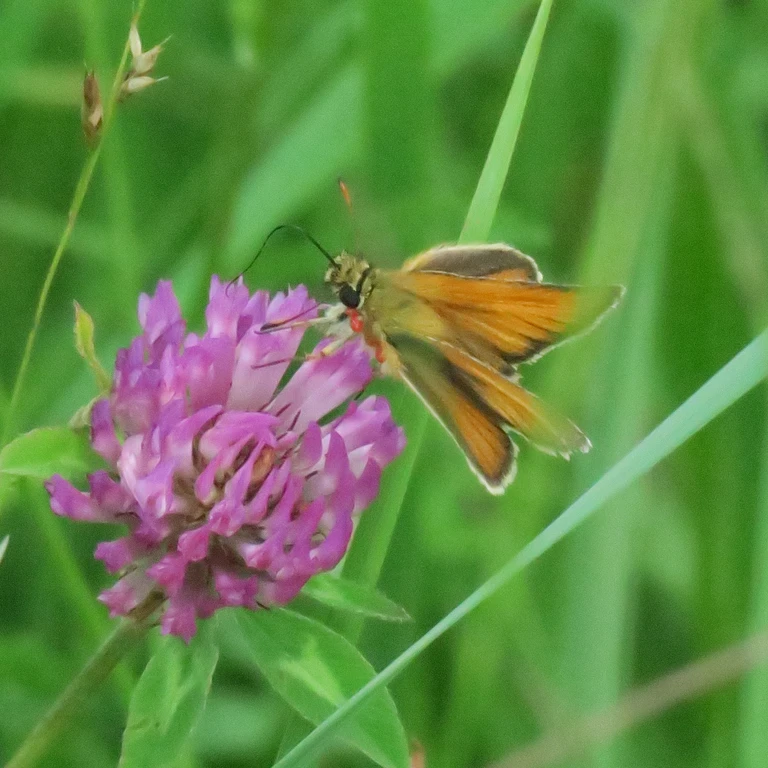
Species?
Thymelicus lineola
